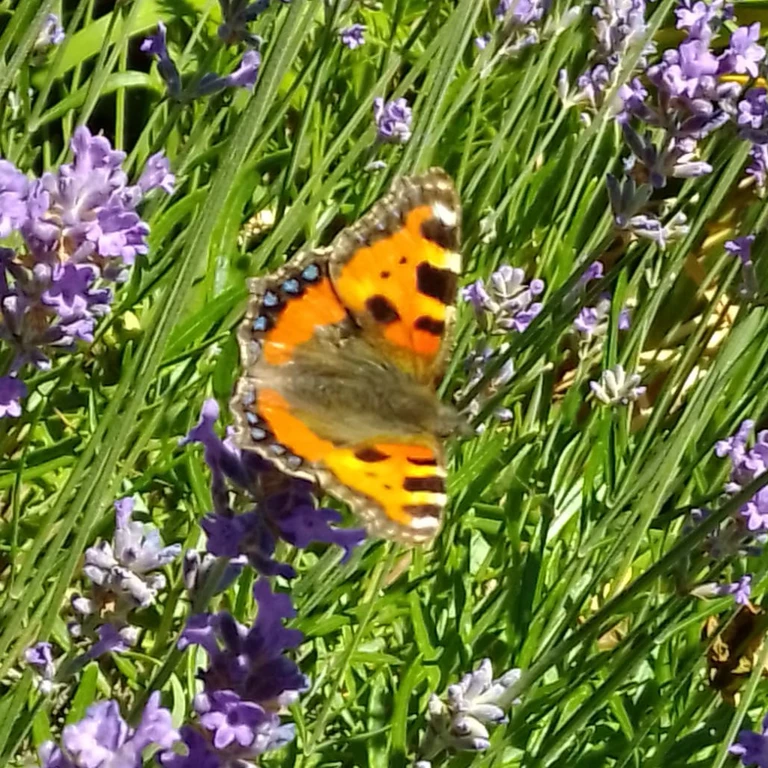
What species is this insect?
Aglais urticae
